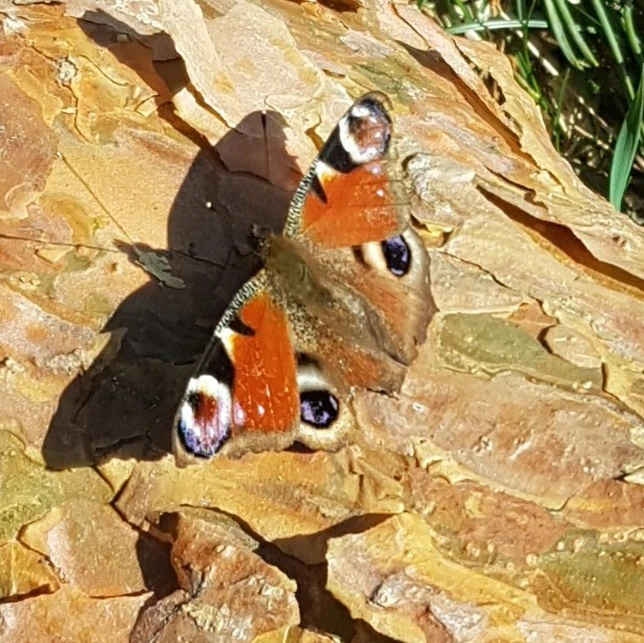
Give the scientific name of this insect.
Aglais io
